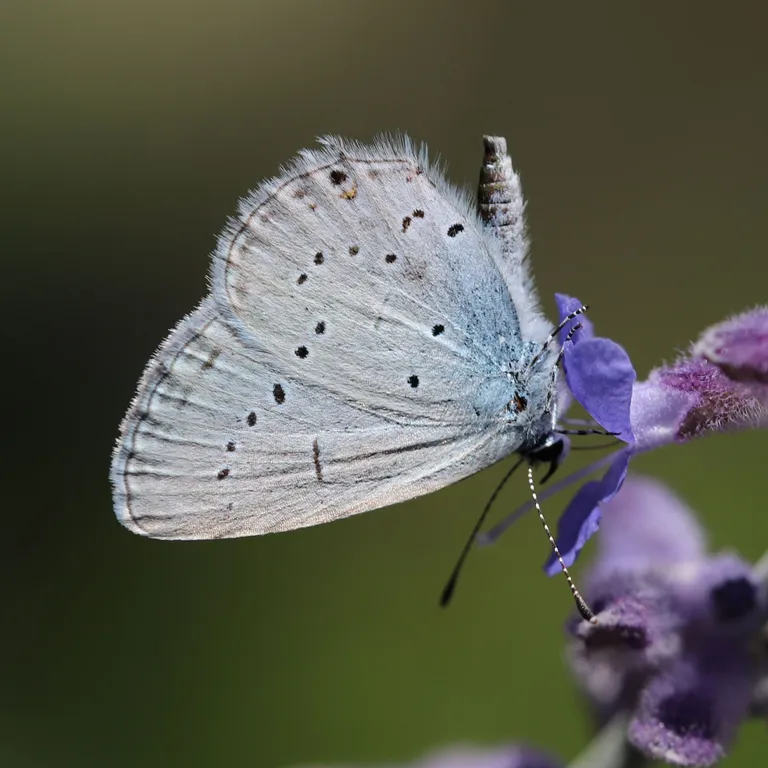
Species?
Cupido decolorata (also Elkalyce decolorata)
